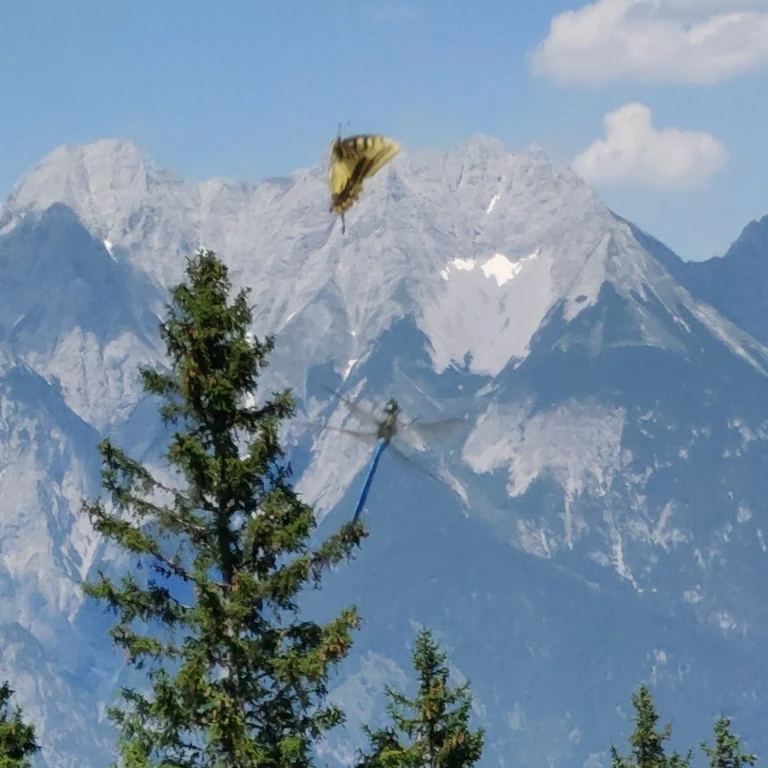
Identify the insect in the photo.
Papilio machaon
